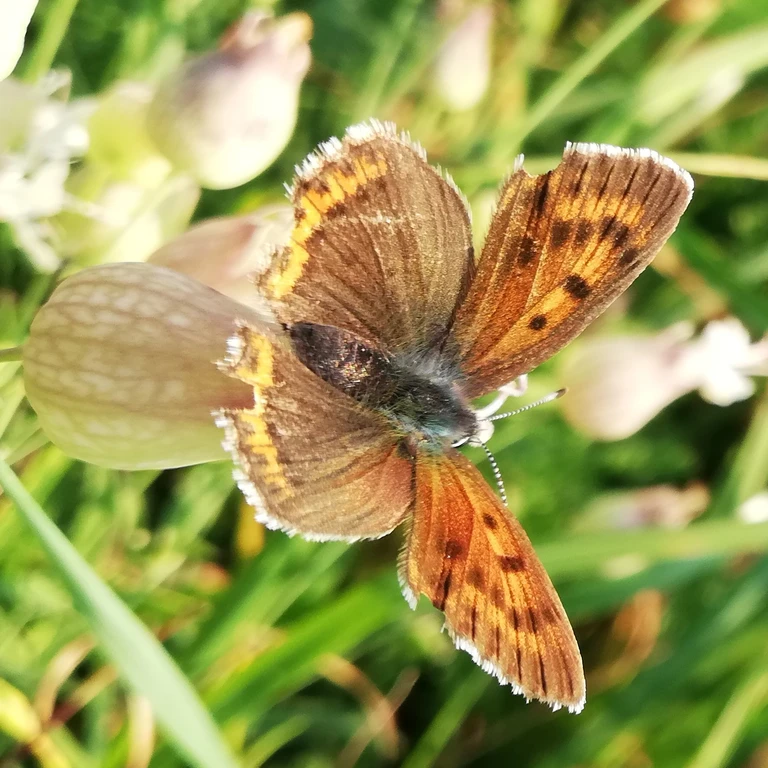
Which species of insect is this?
Lycaena hippothoe (also Palaeochrysophanus hippothoe)
